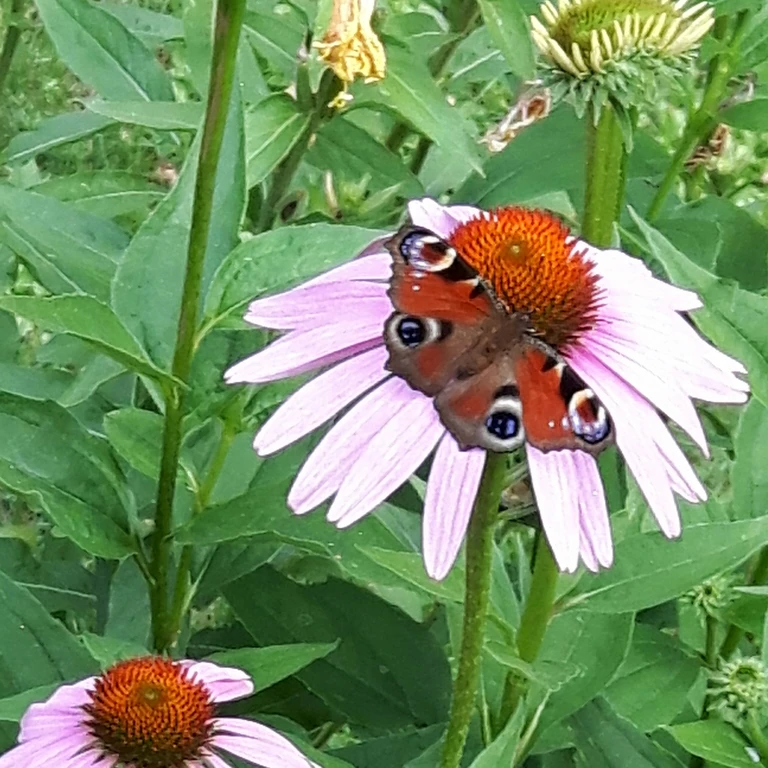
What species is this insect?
Aglais io
